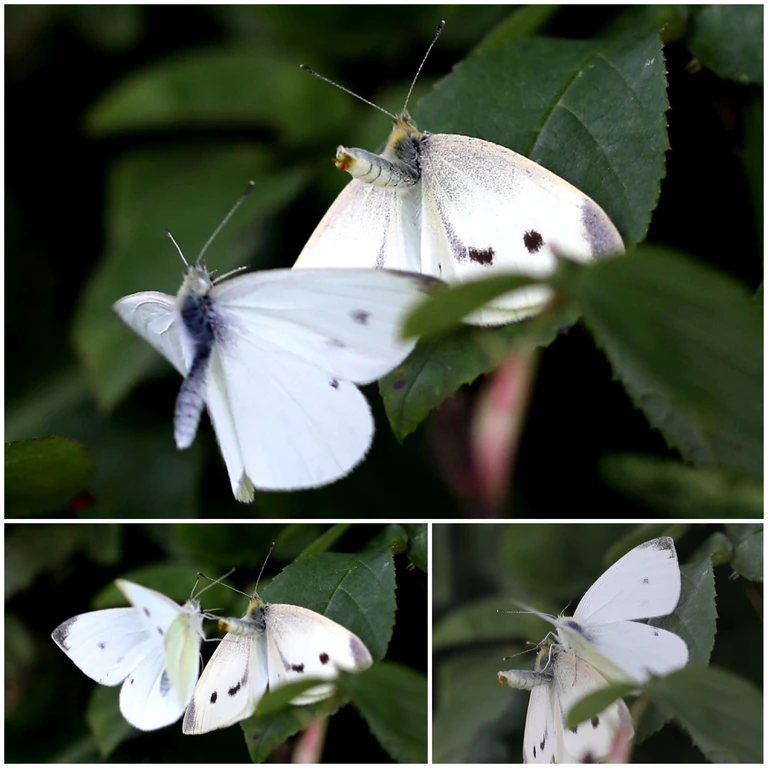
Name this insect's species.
Pieris rapae
